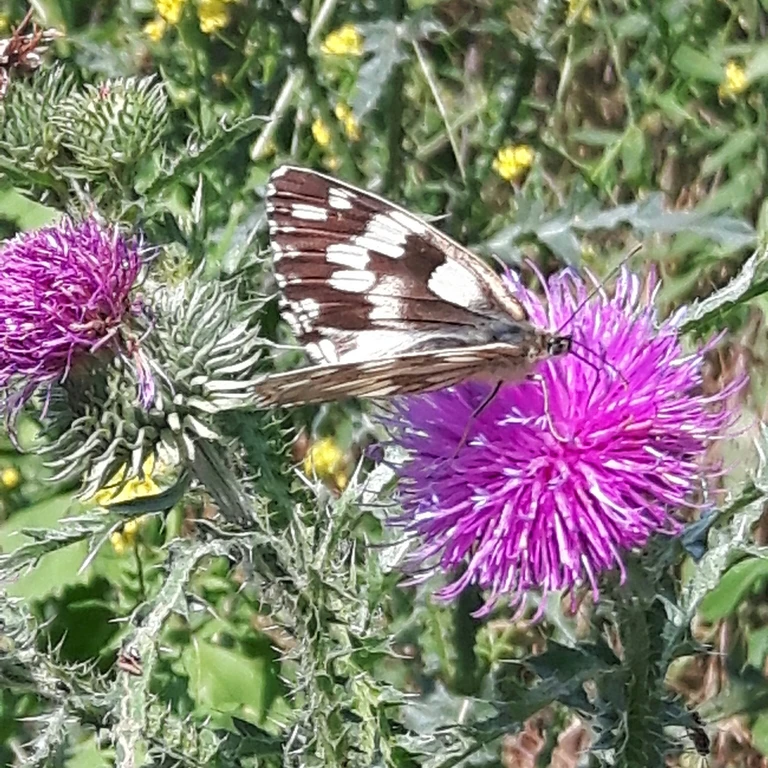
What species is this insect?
Melanargia galathea
